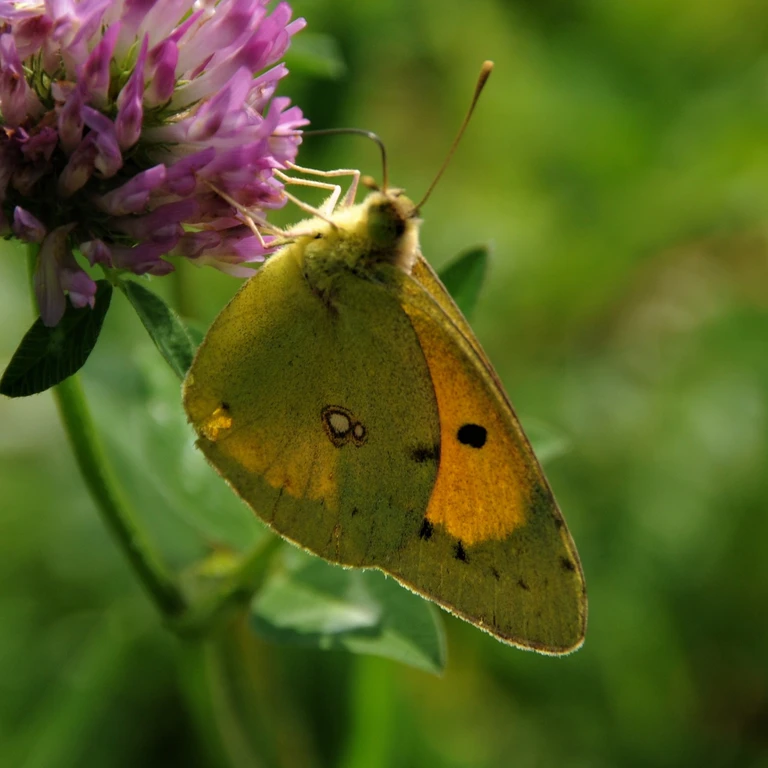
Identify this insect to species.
Colias croceus
